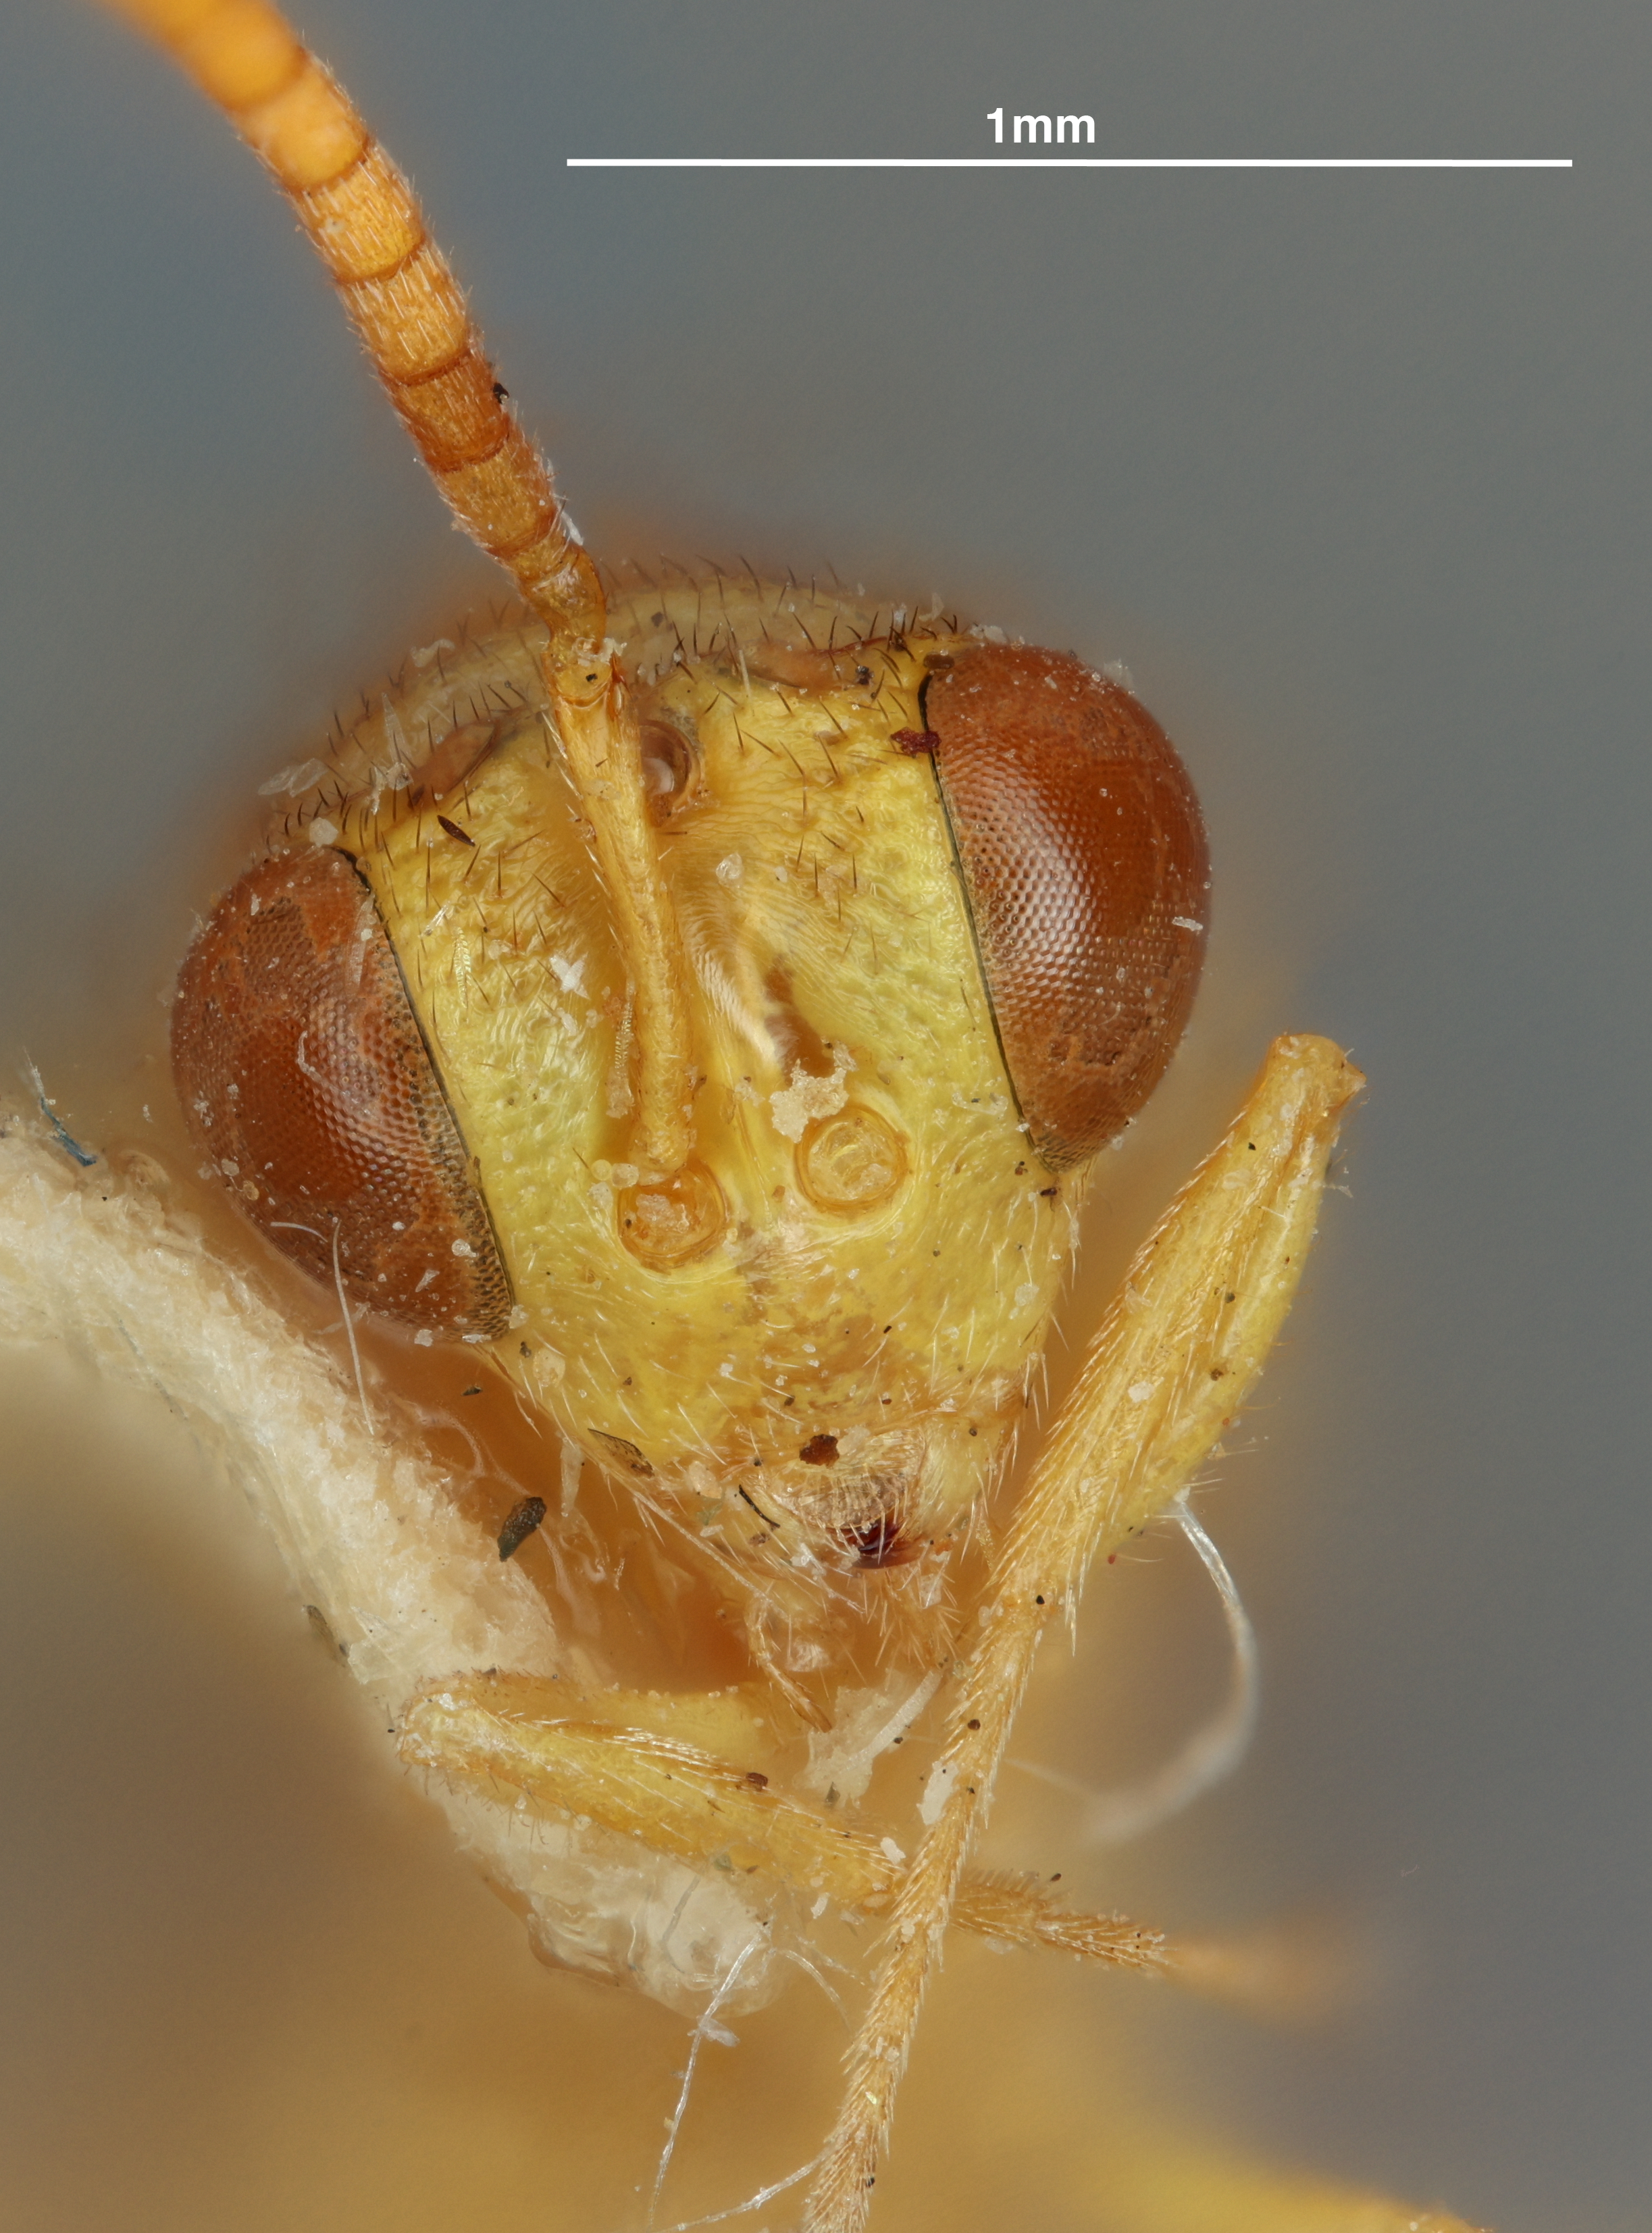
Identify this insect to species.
Conura dentiscapa
